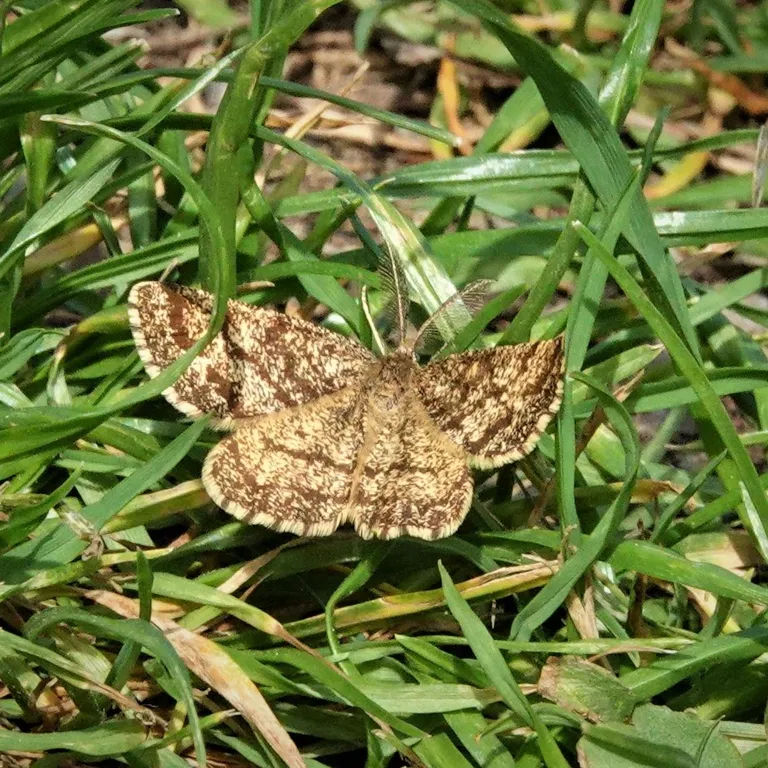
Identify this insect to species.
Ematurga atomaria
